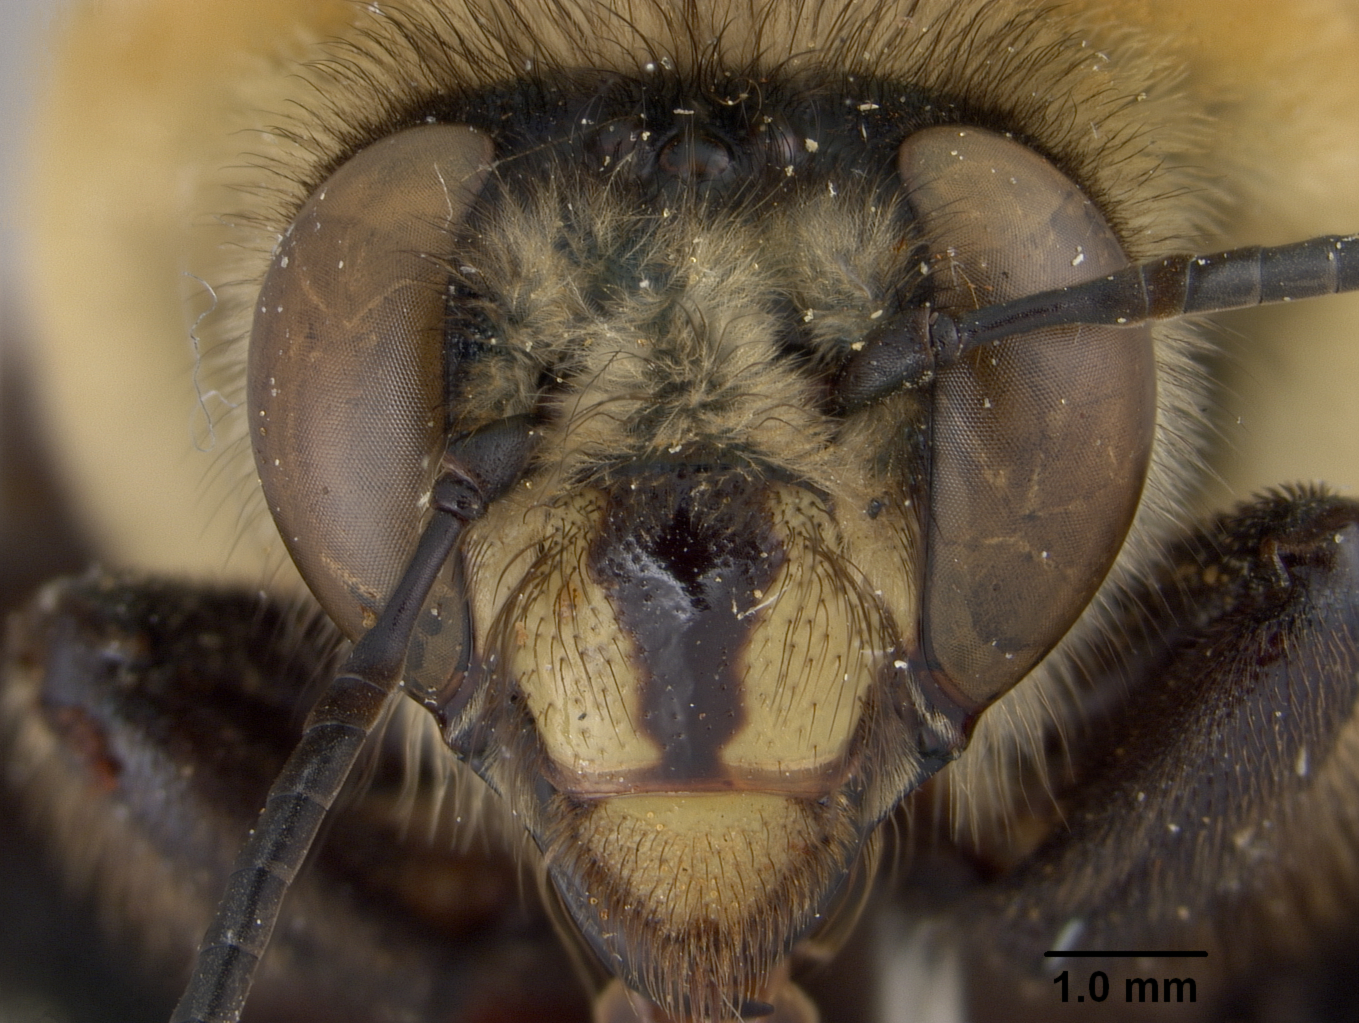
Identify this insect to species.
Centris gavisa
